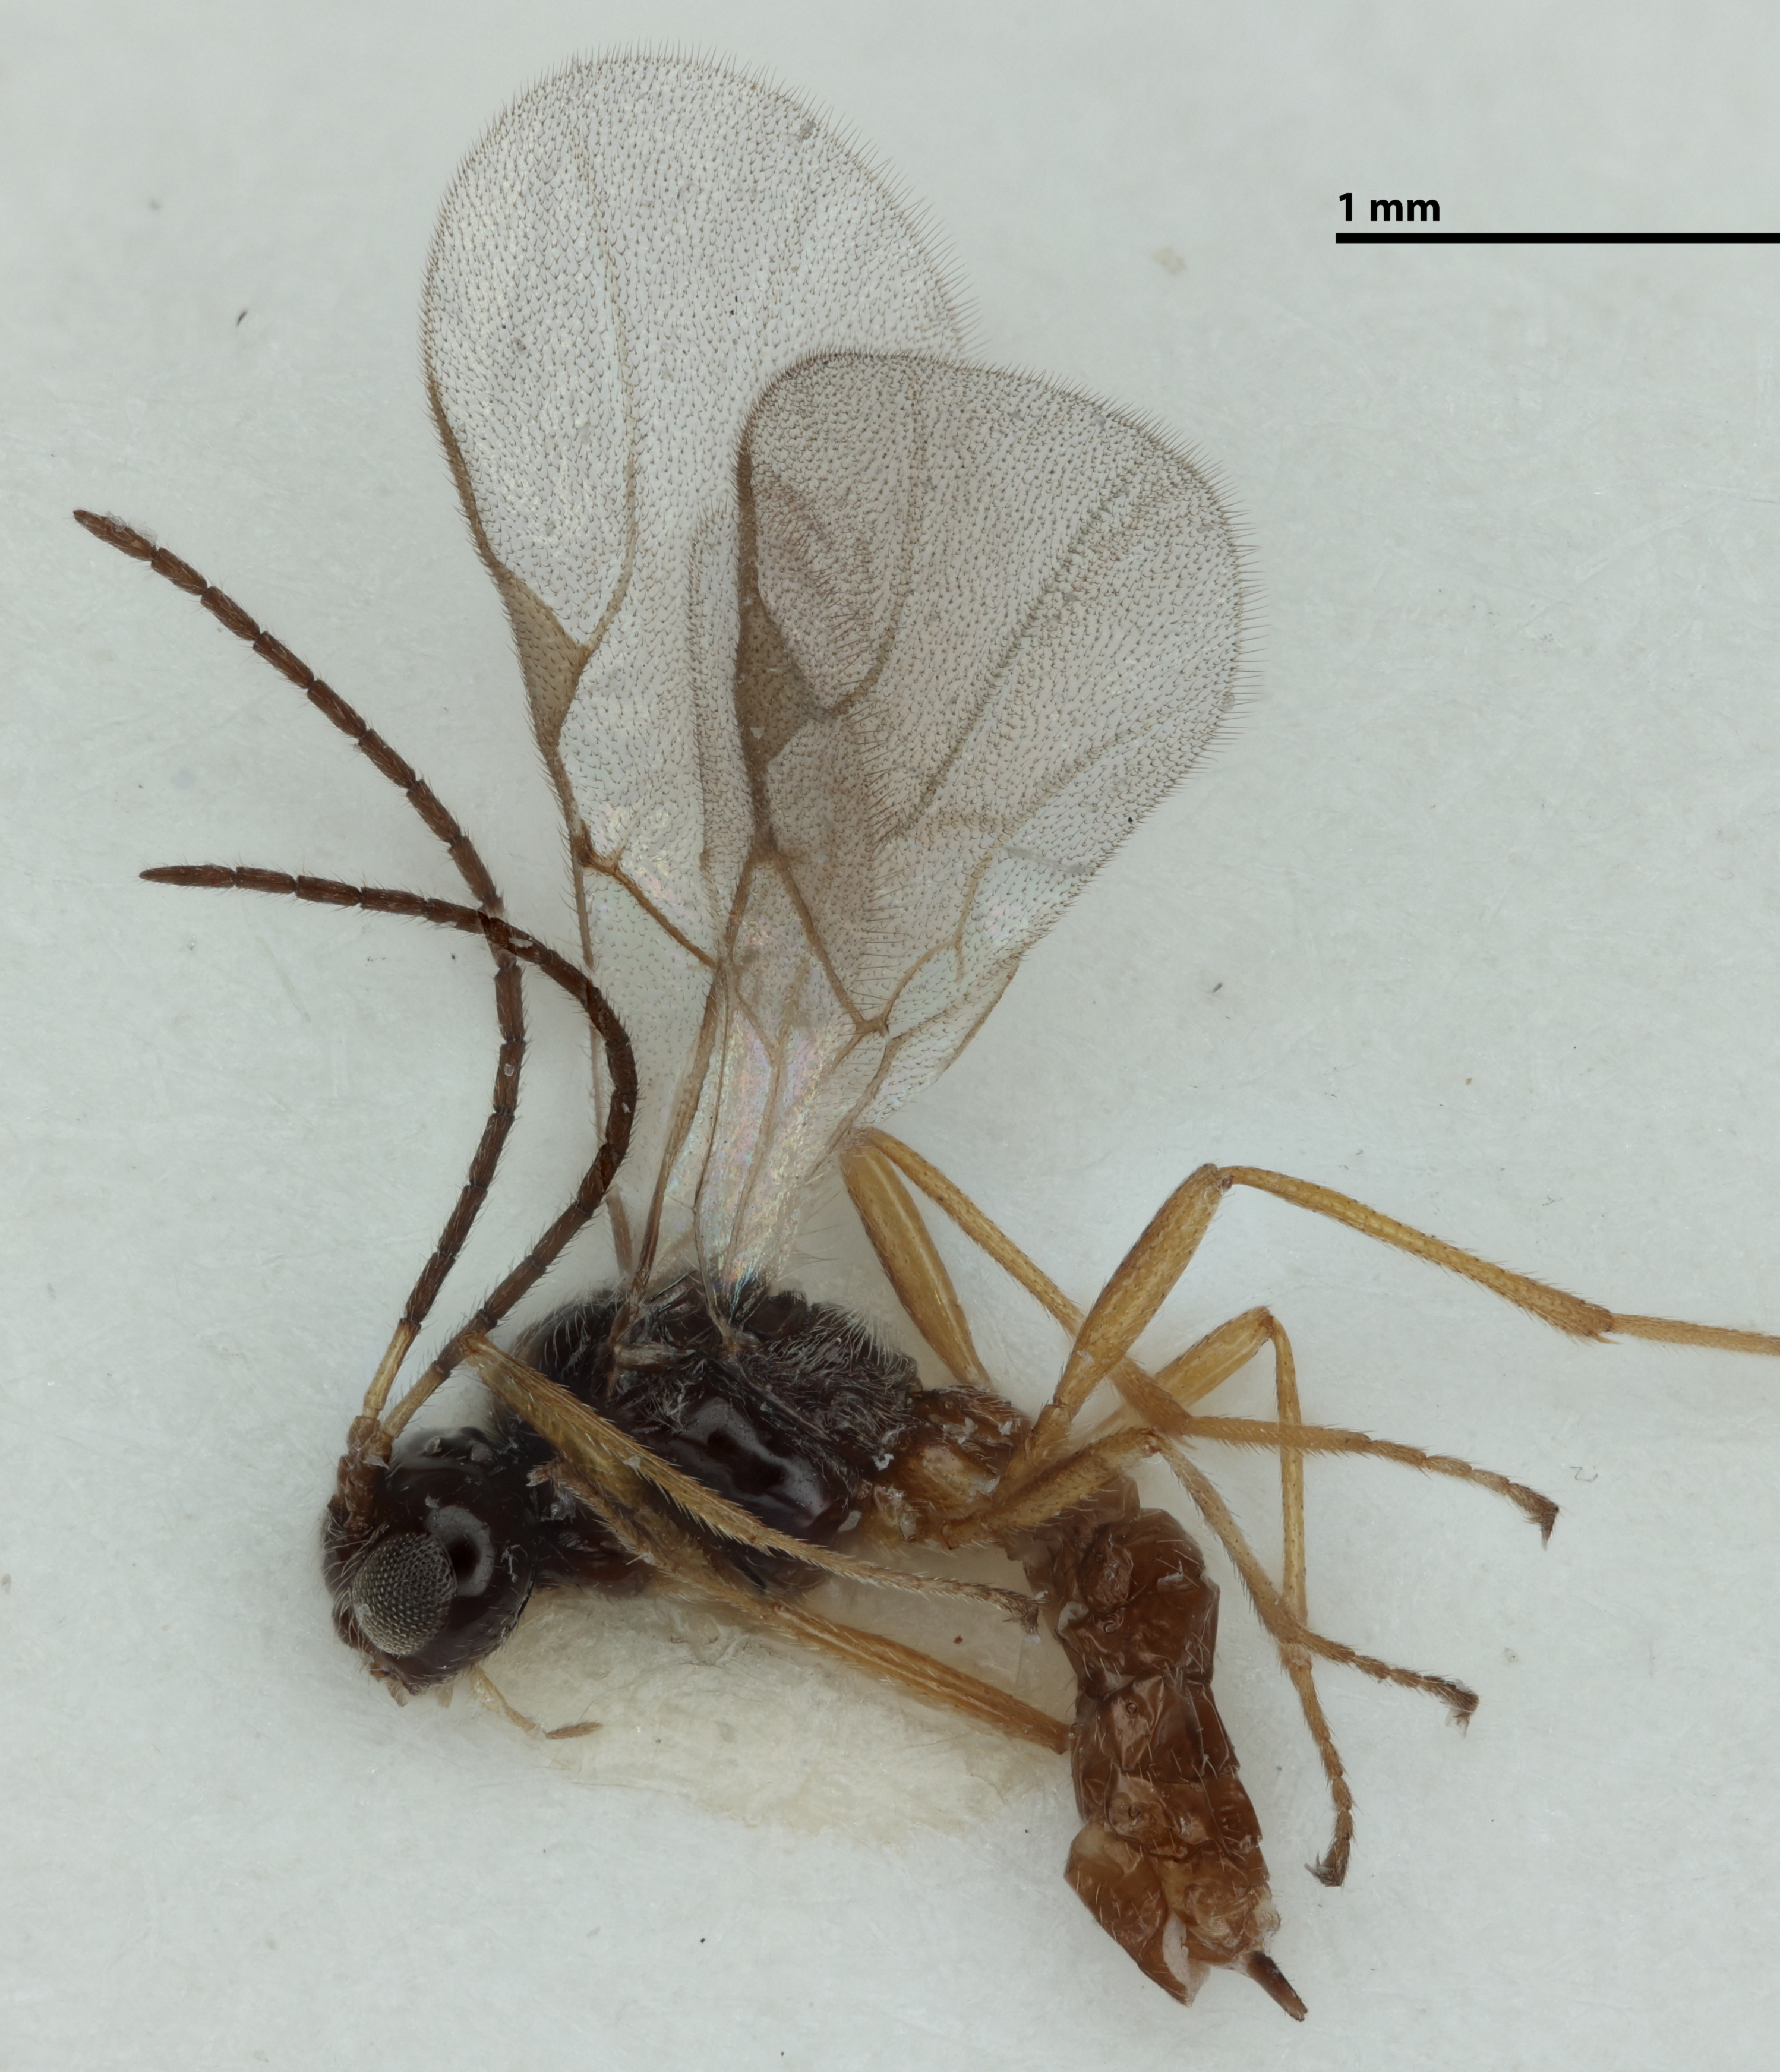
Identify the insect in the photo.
Praon coniforme
